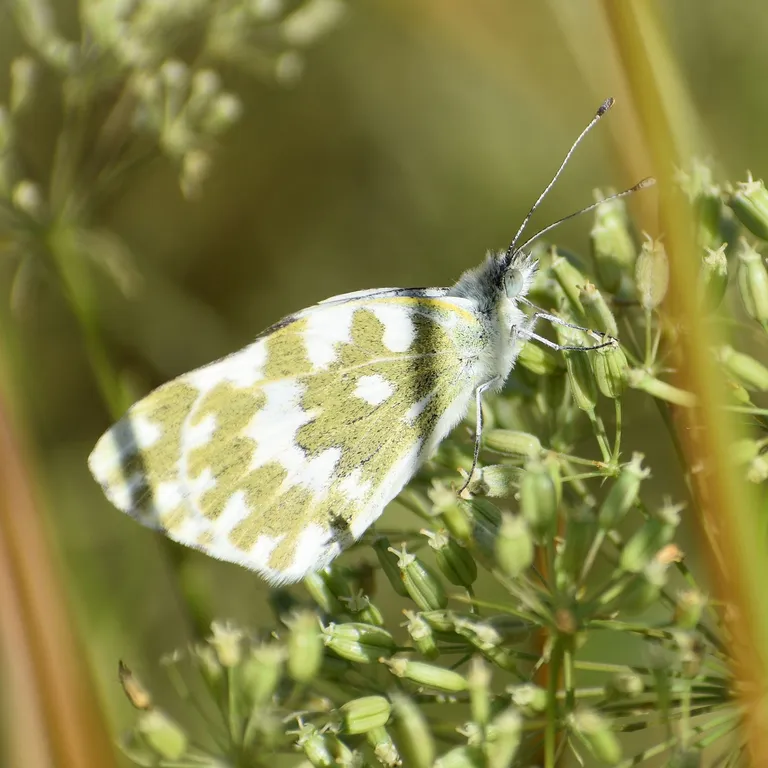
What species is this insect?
Pontia edusa
